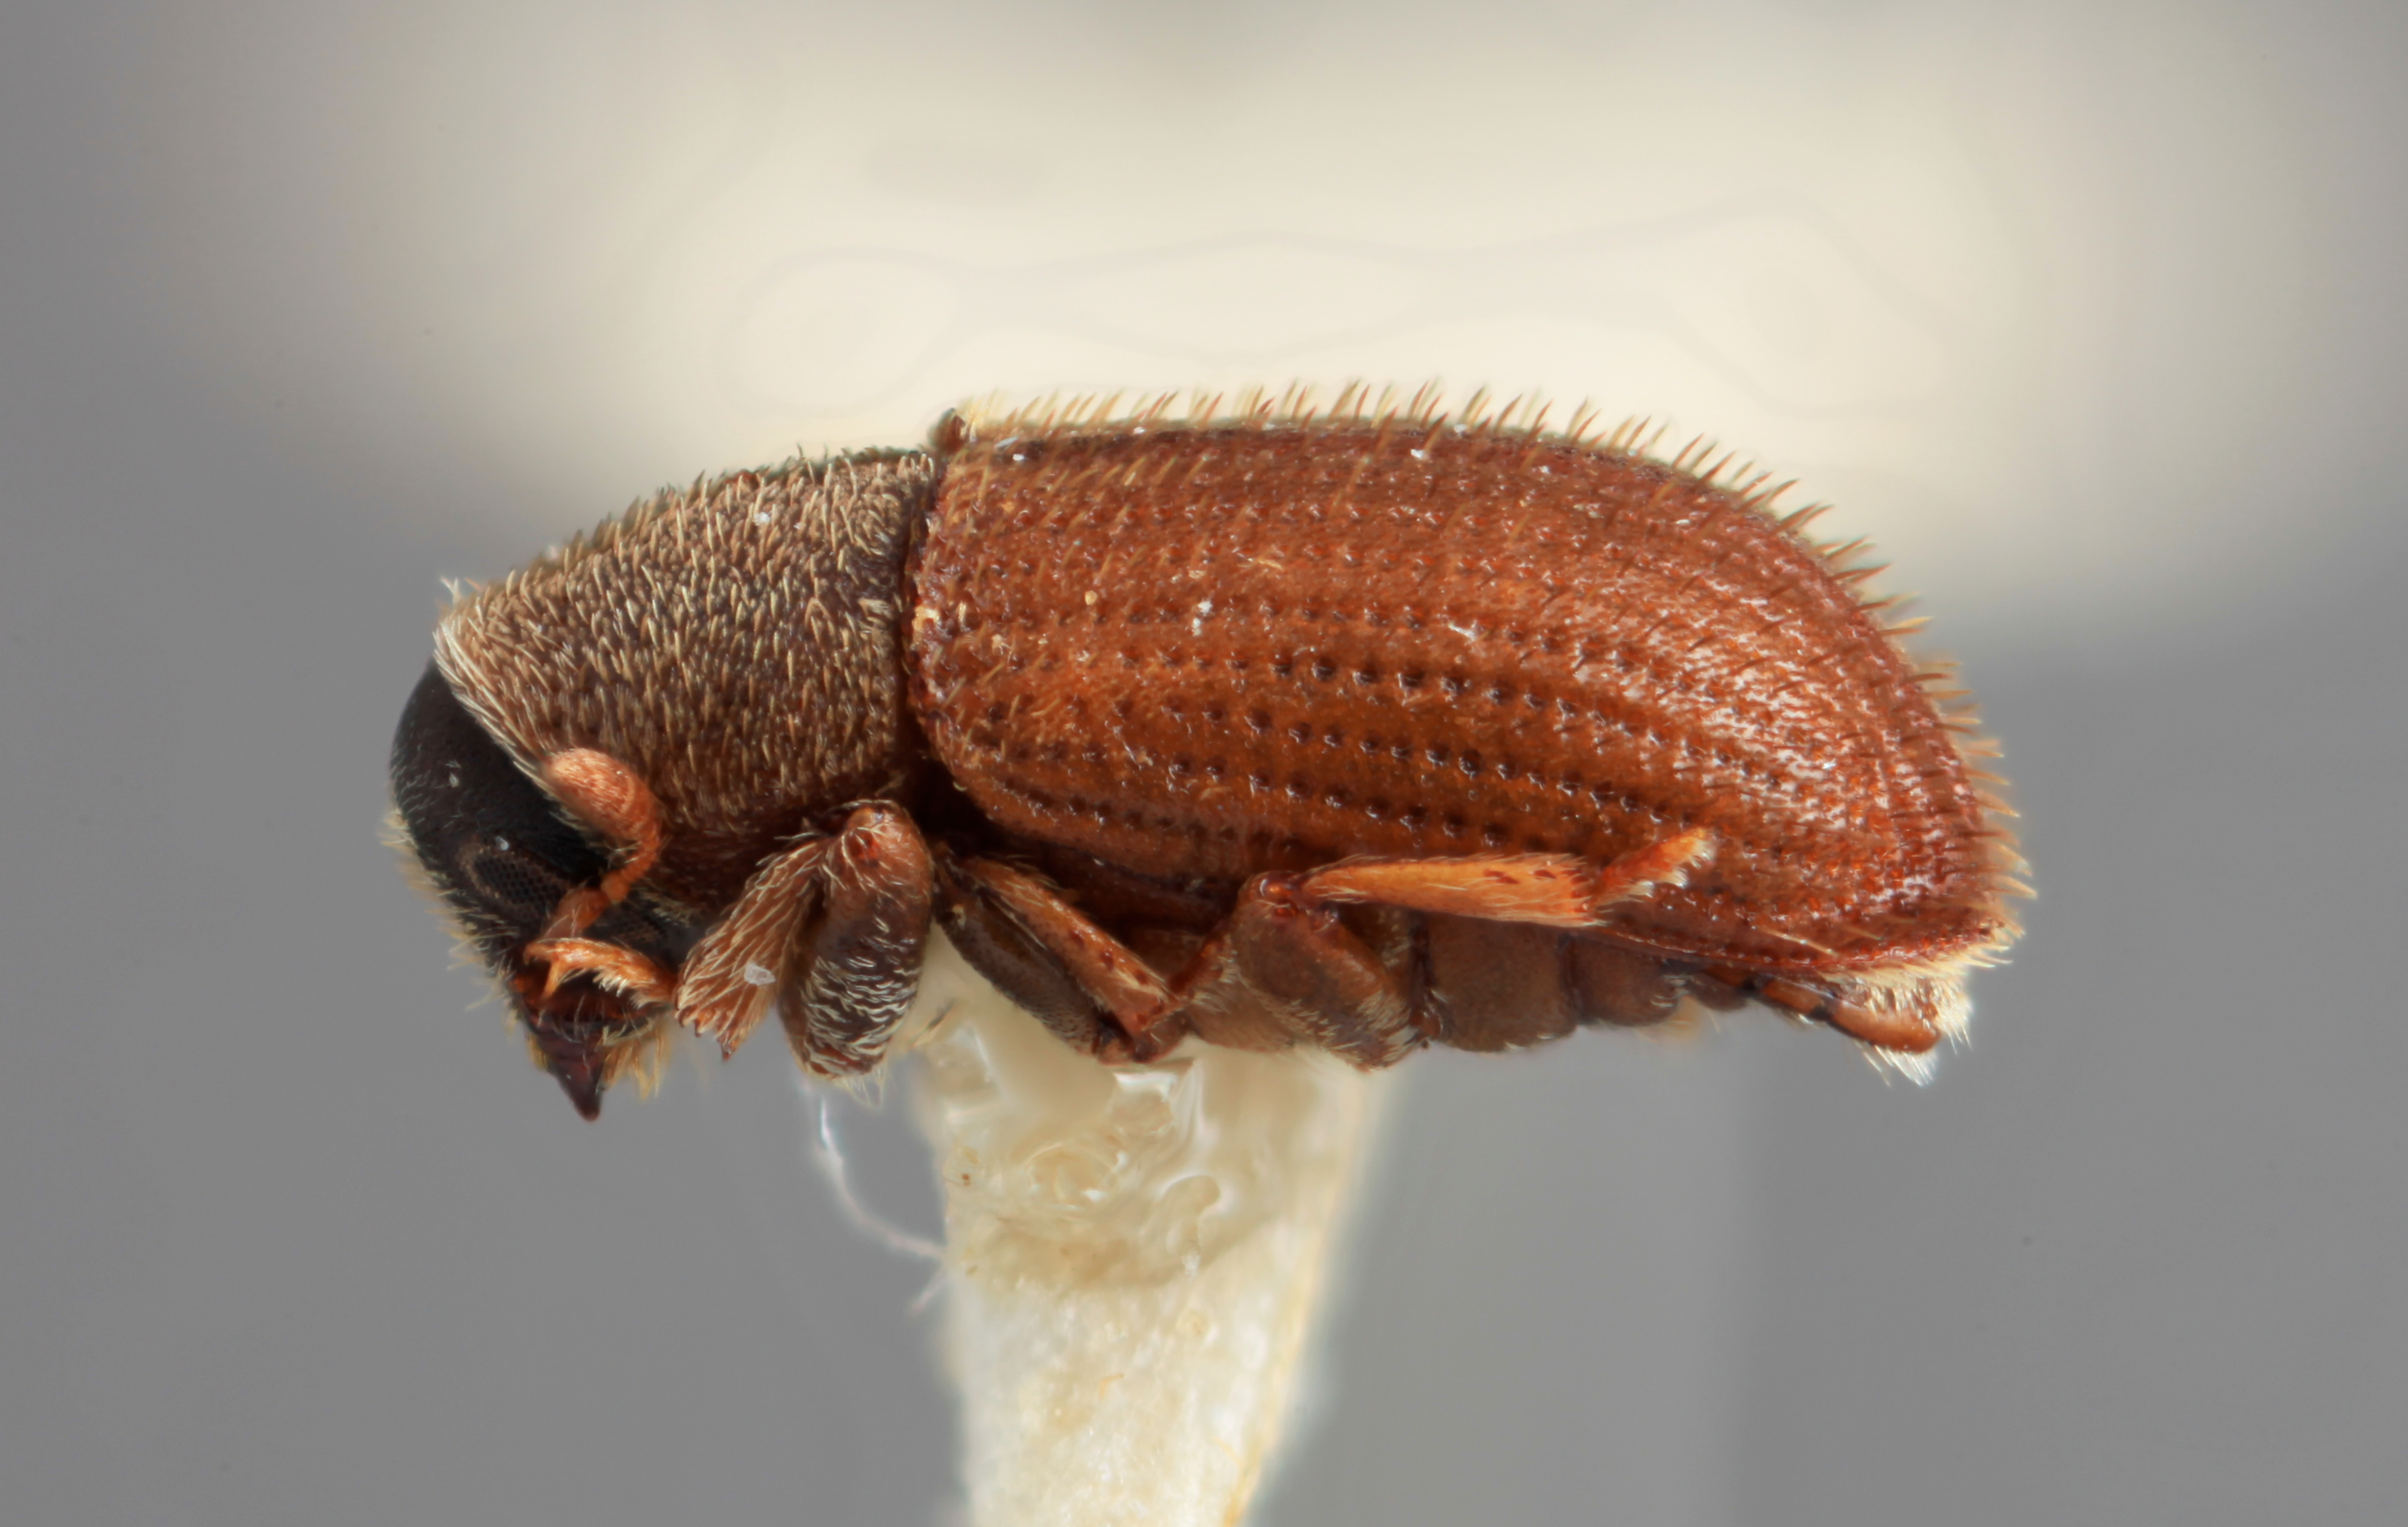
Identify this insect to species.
Pseudoxylechinus uniformis
